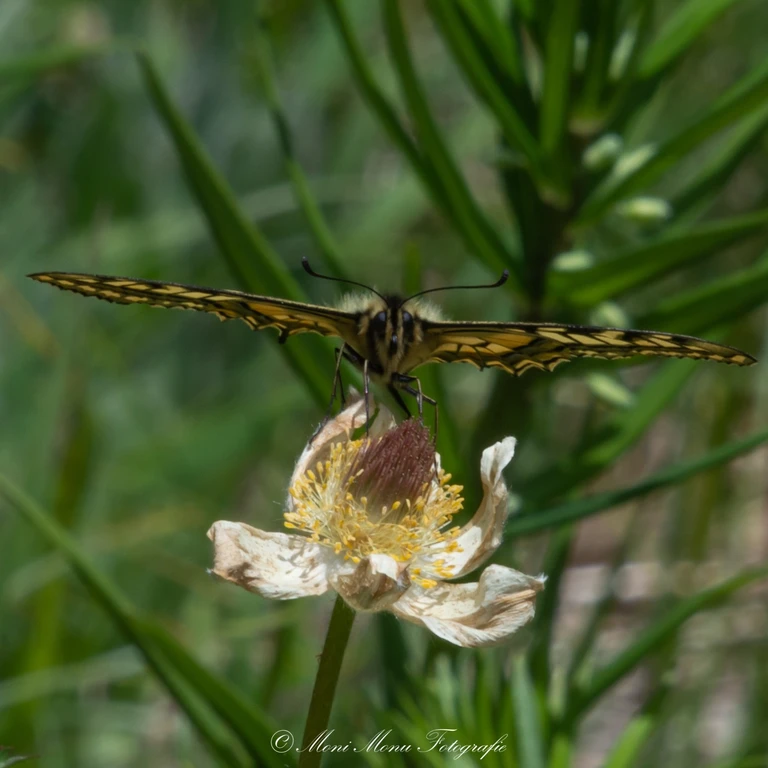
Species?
Papilio machaon
